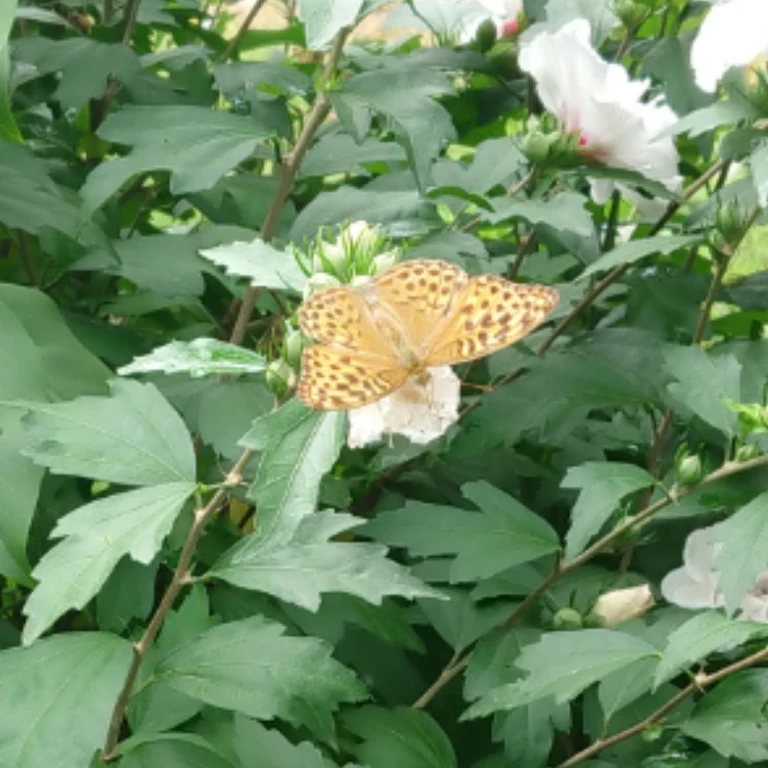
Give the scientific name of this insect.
Argynnis paphia
